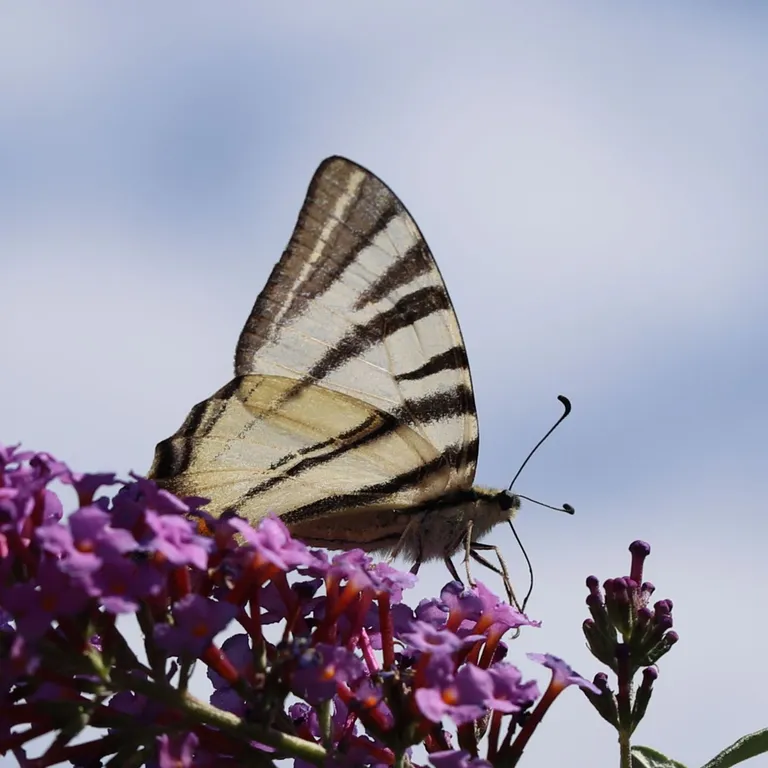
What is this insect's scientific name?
Iphiclides podalirius
